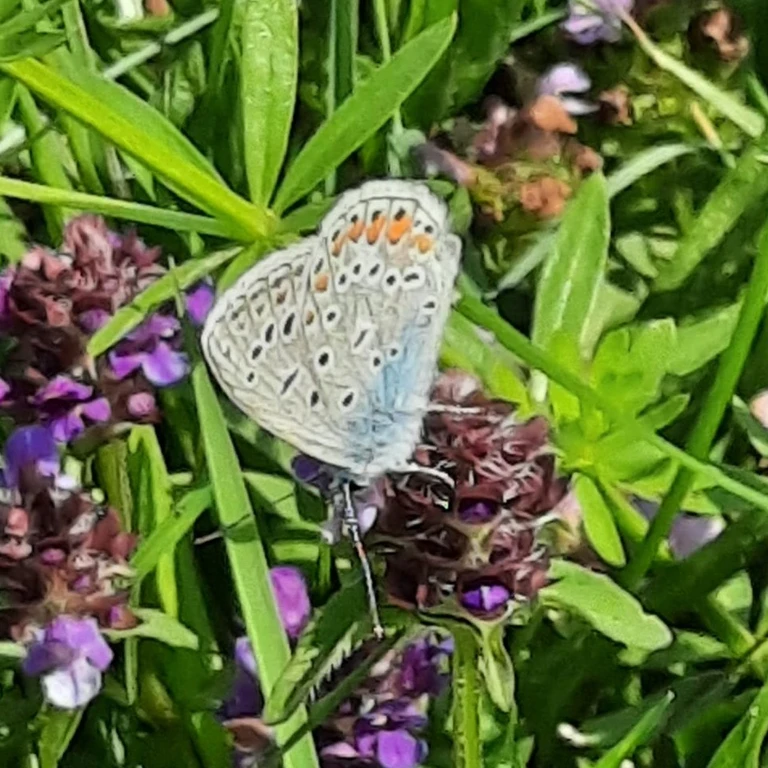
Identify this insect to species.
Polyommatus icarus
